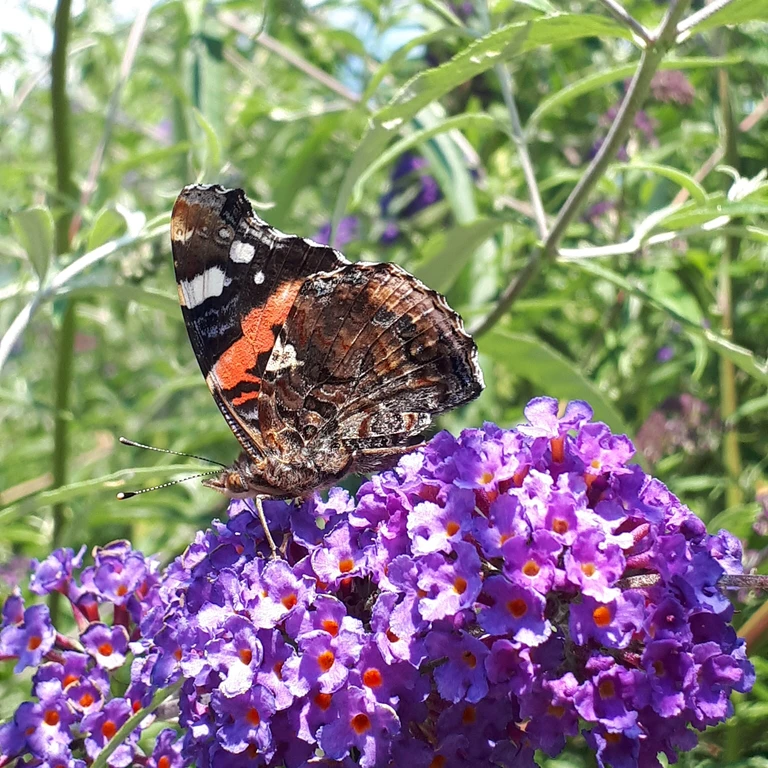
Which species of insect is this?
Vanessa atalanta
